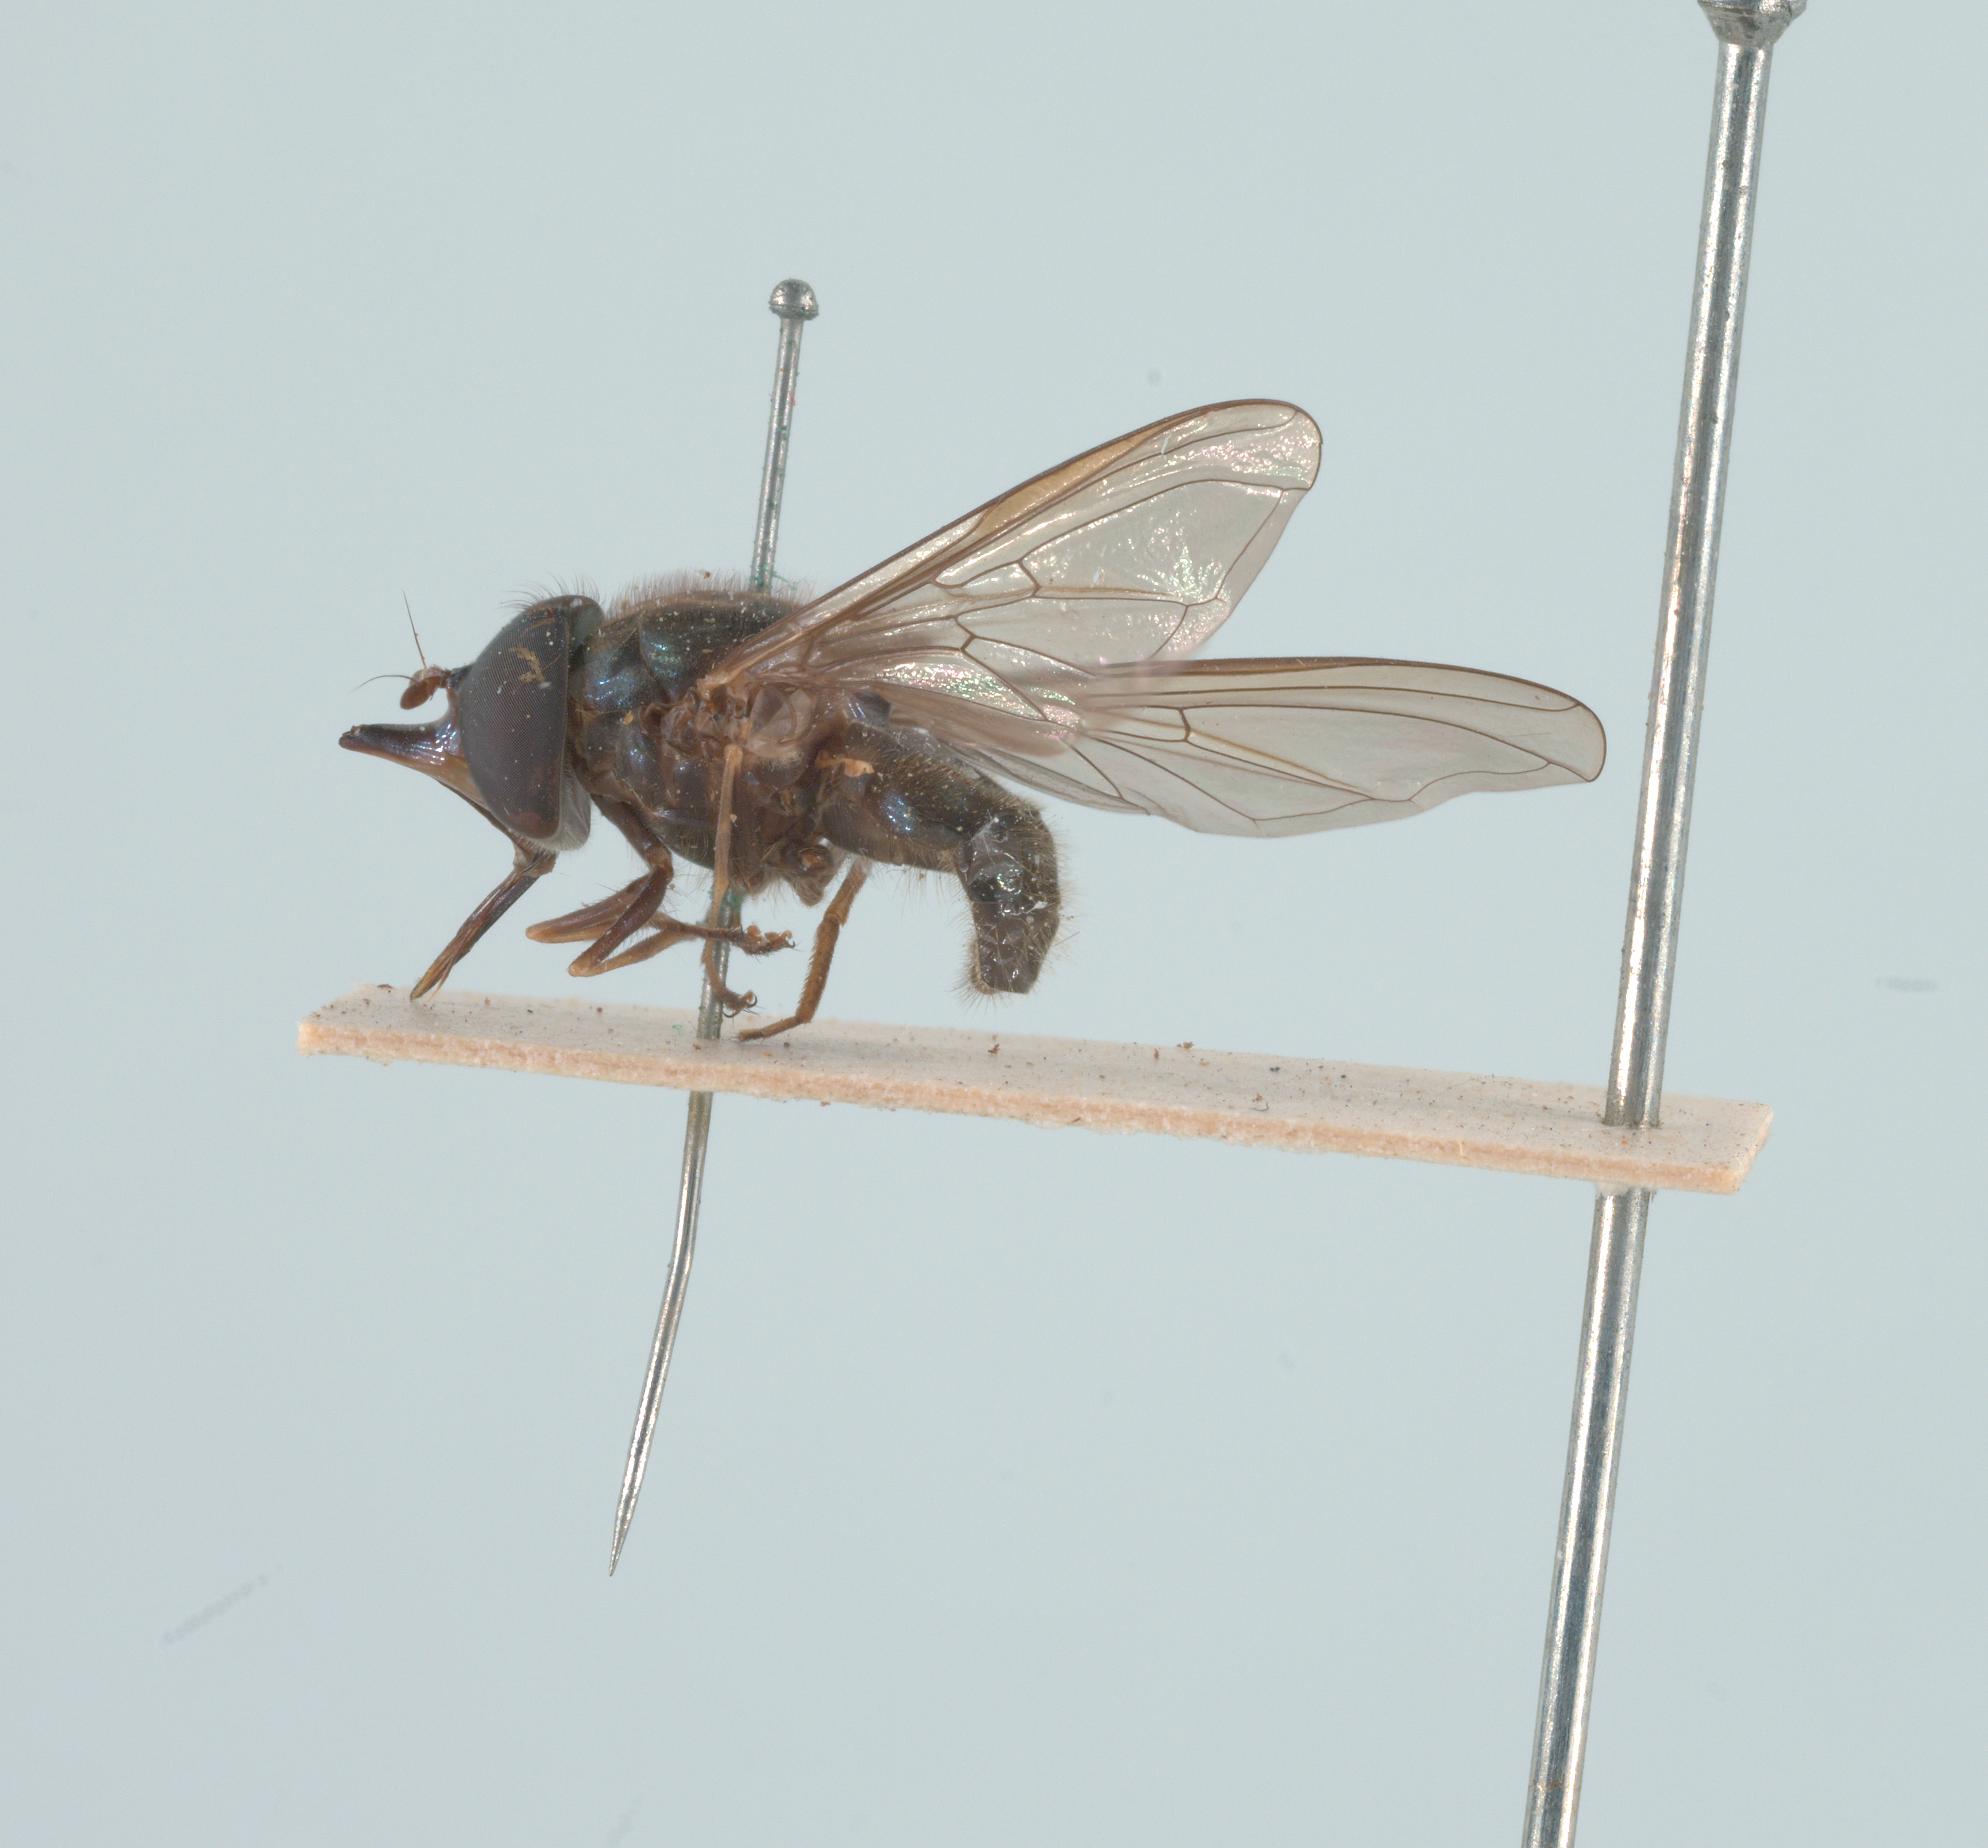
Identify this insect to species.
Rhingia cyanoprora
